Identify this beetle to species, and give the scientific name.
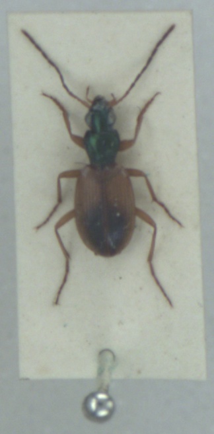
Anchomenus dorsalis
